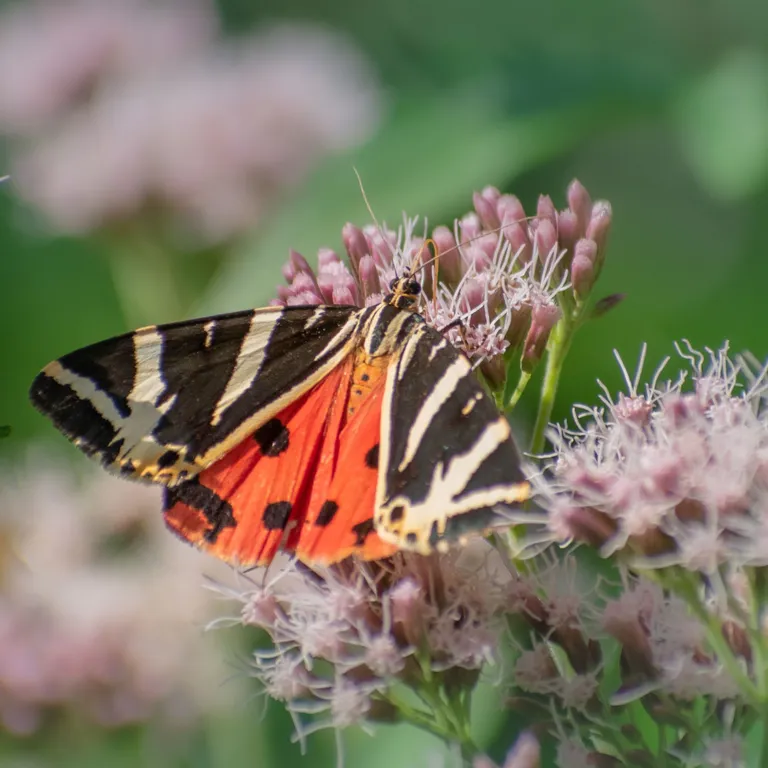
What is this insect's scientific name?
Euplagia quadripunctaria
